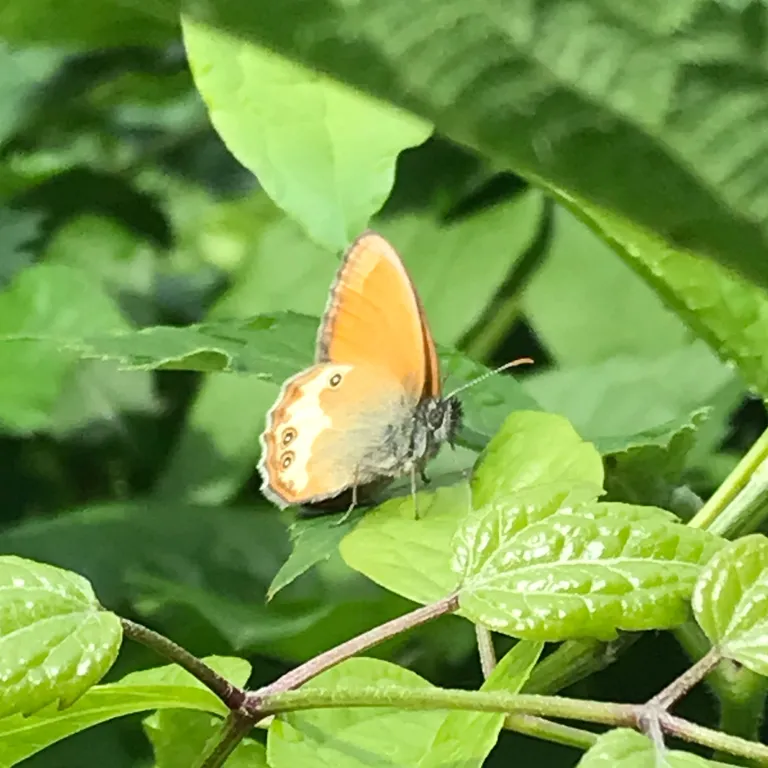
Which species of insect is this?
Coenonympha arcania
